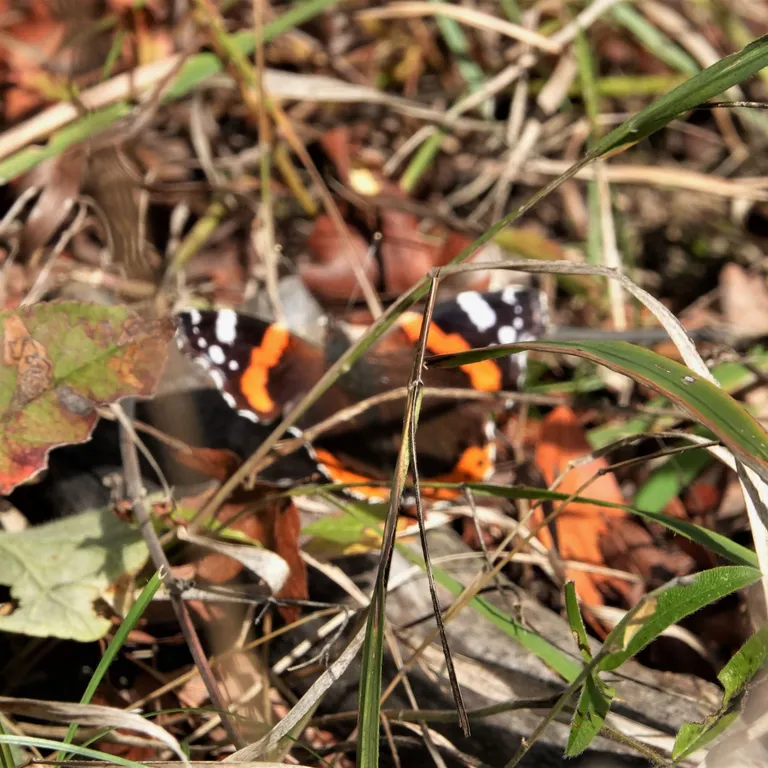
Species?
Vanessa atalanta
